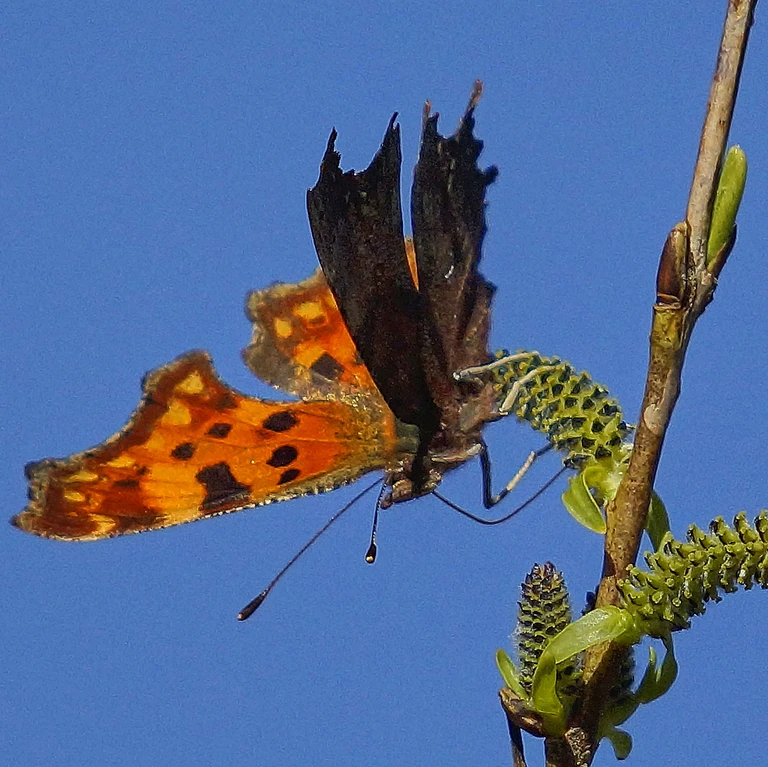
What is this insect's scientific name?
Polygonia c-album
